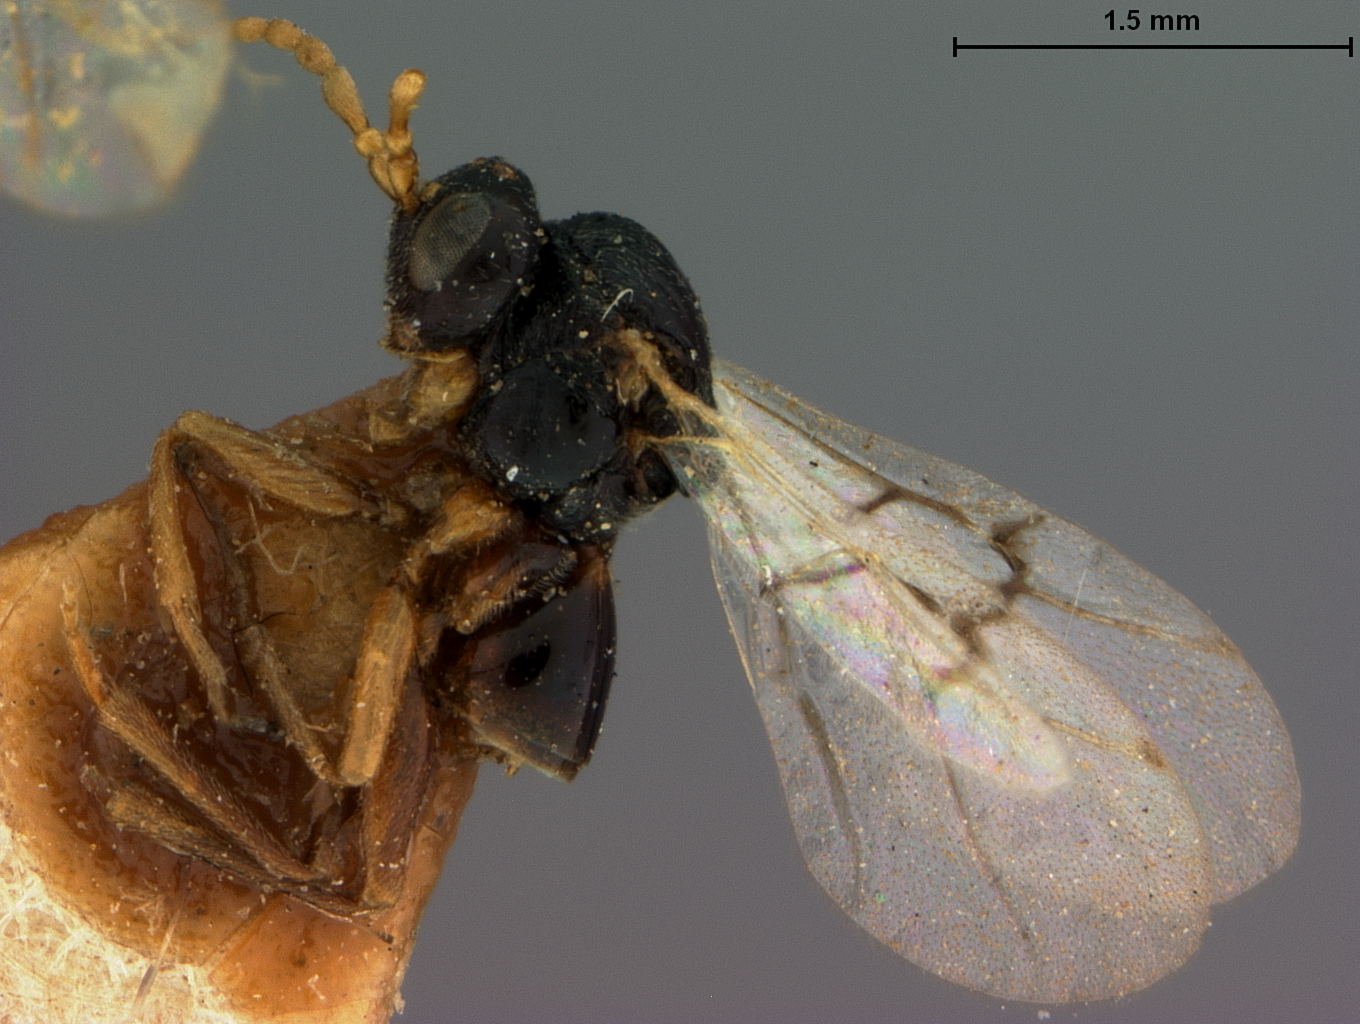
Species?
Andricus murtfeldtae
